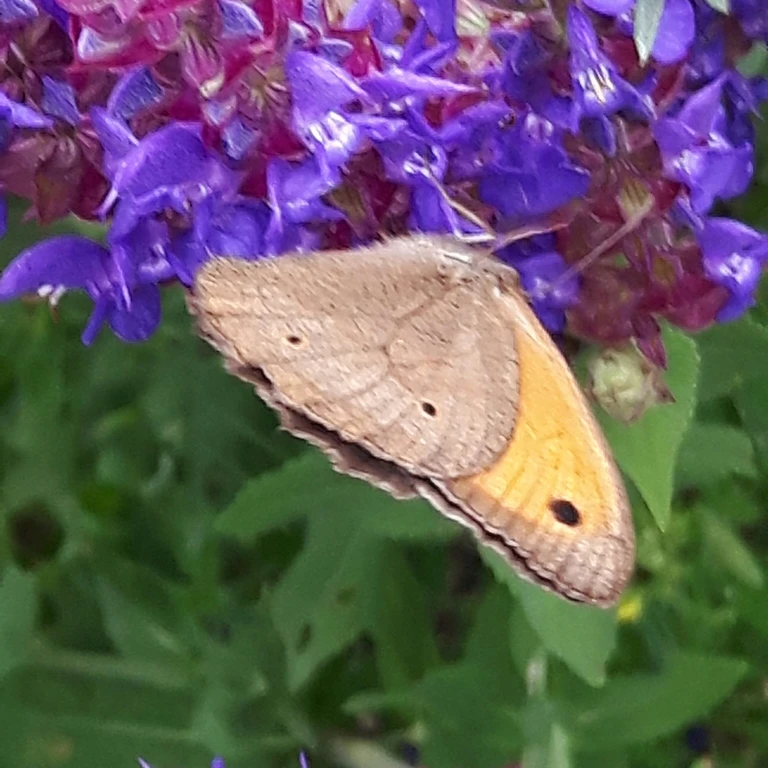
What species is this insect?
Maniola jurtina
